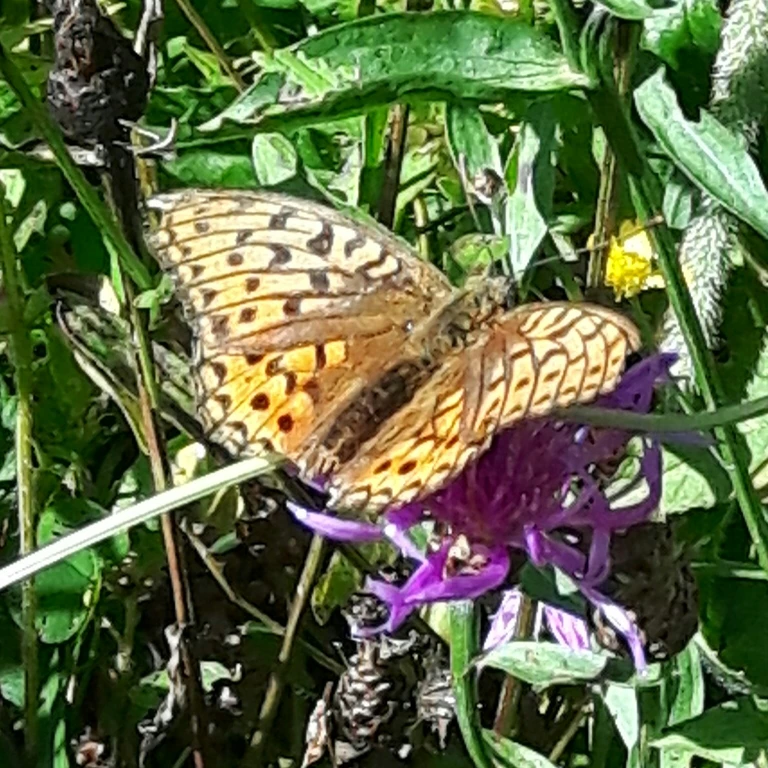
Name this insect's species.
Fabriciana adippe
